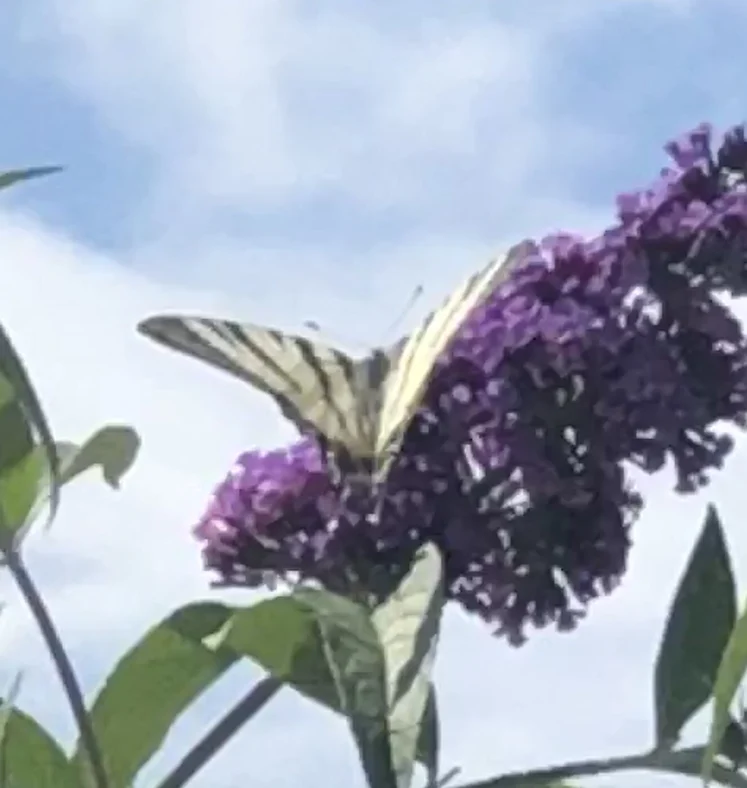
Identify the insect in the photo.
Iphiclides podalirius
